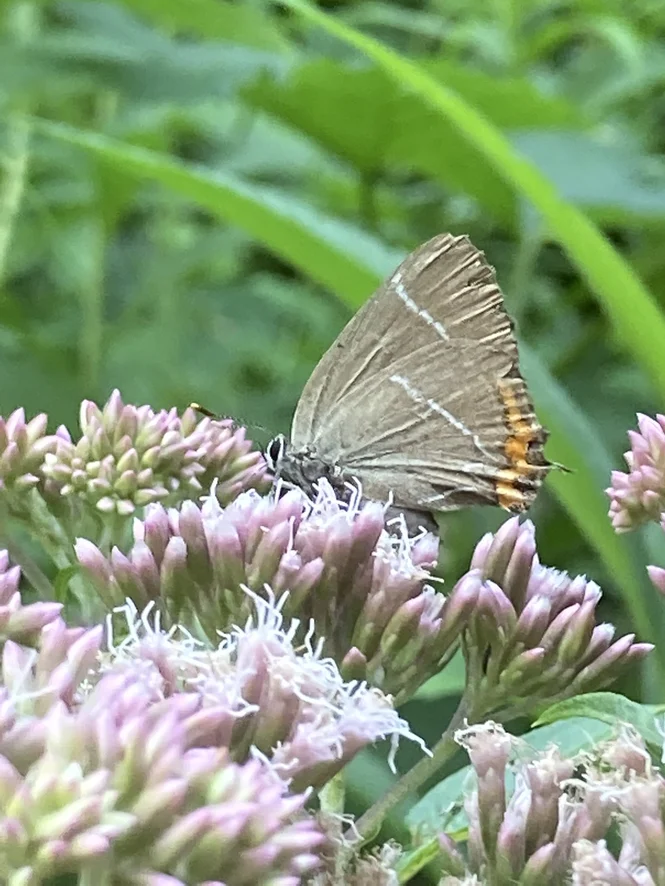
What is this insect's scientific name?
Satyrium w-album
